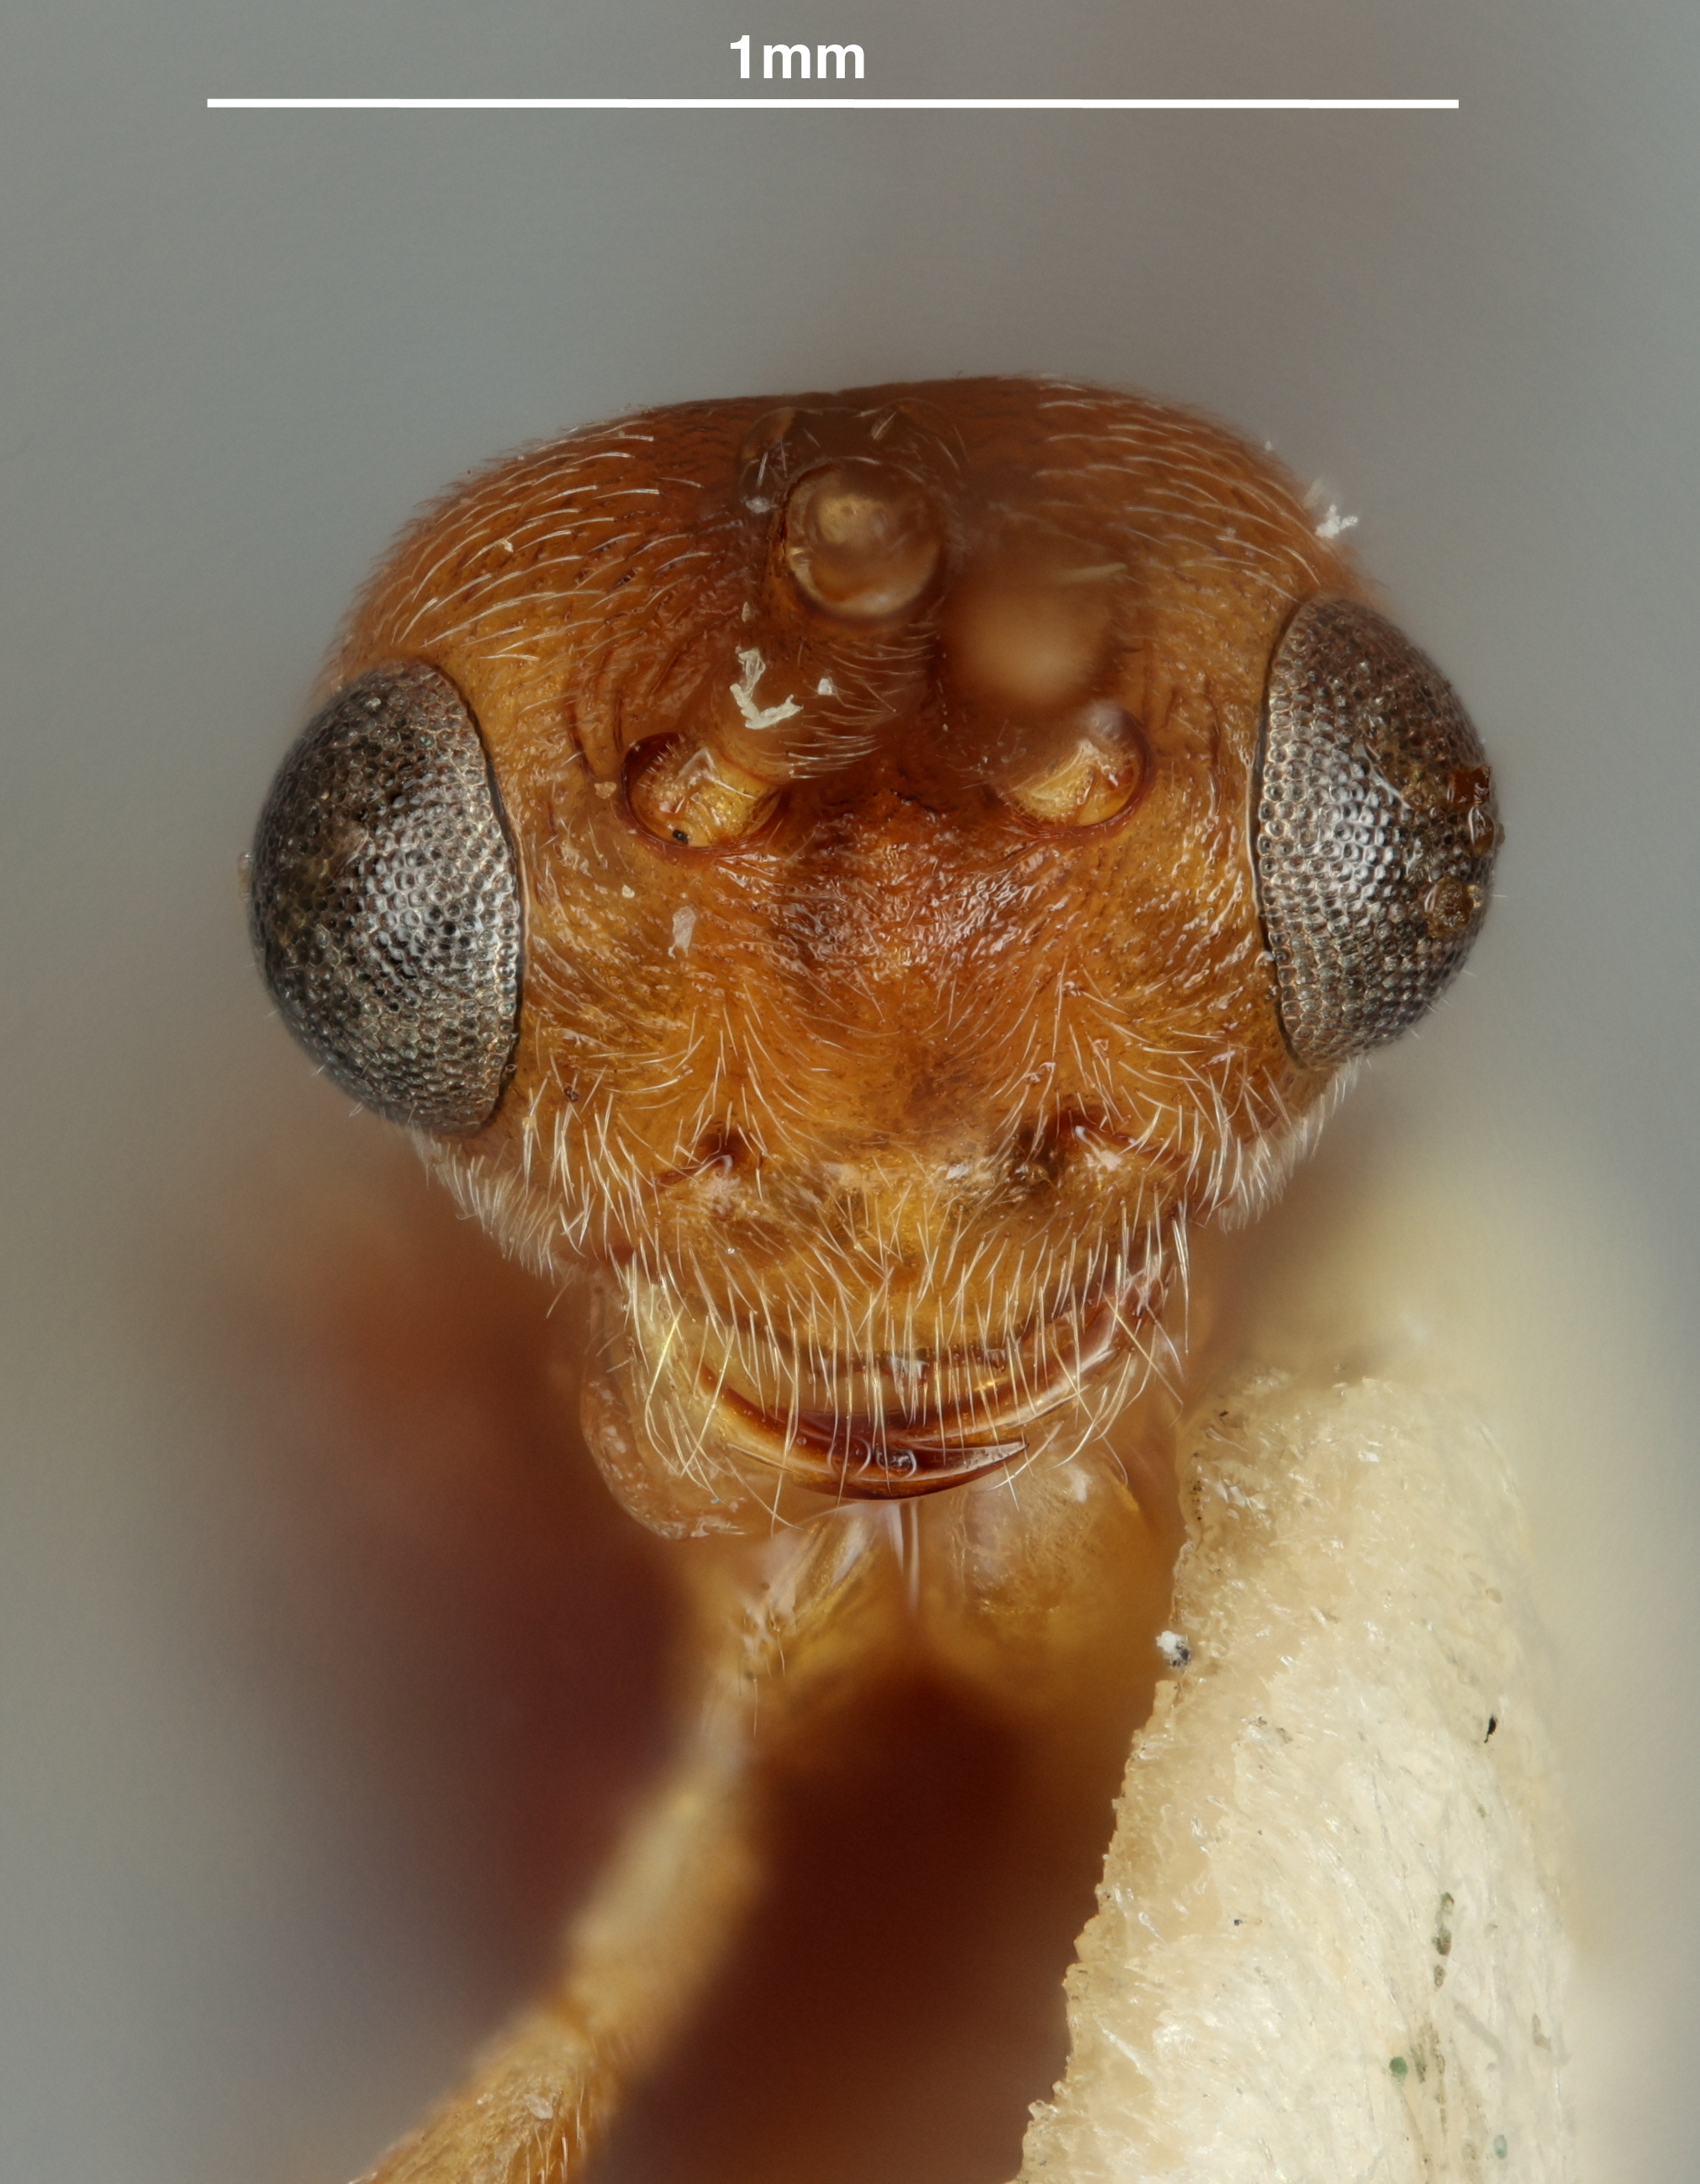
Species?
Phanerotoma caltagironei
